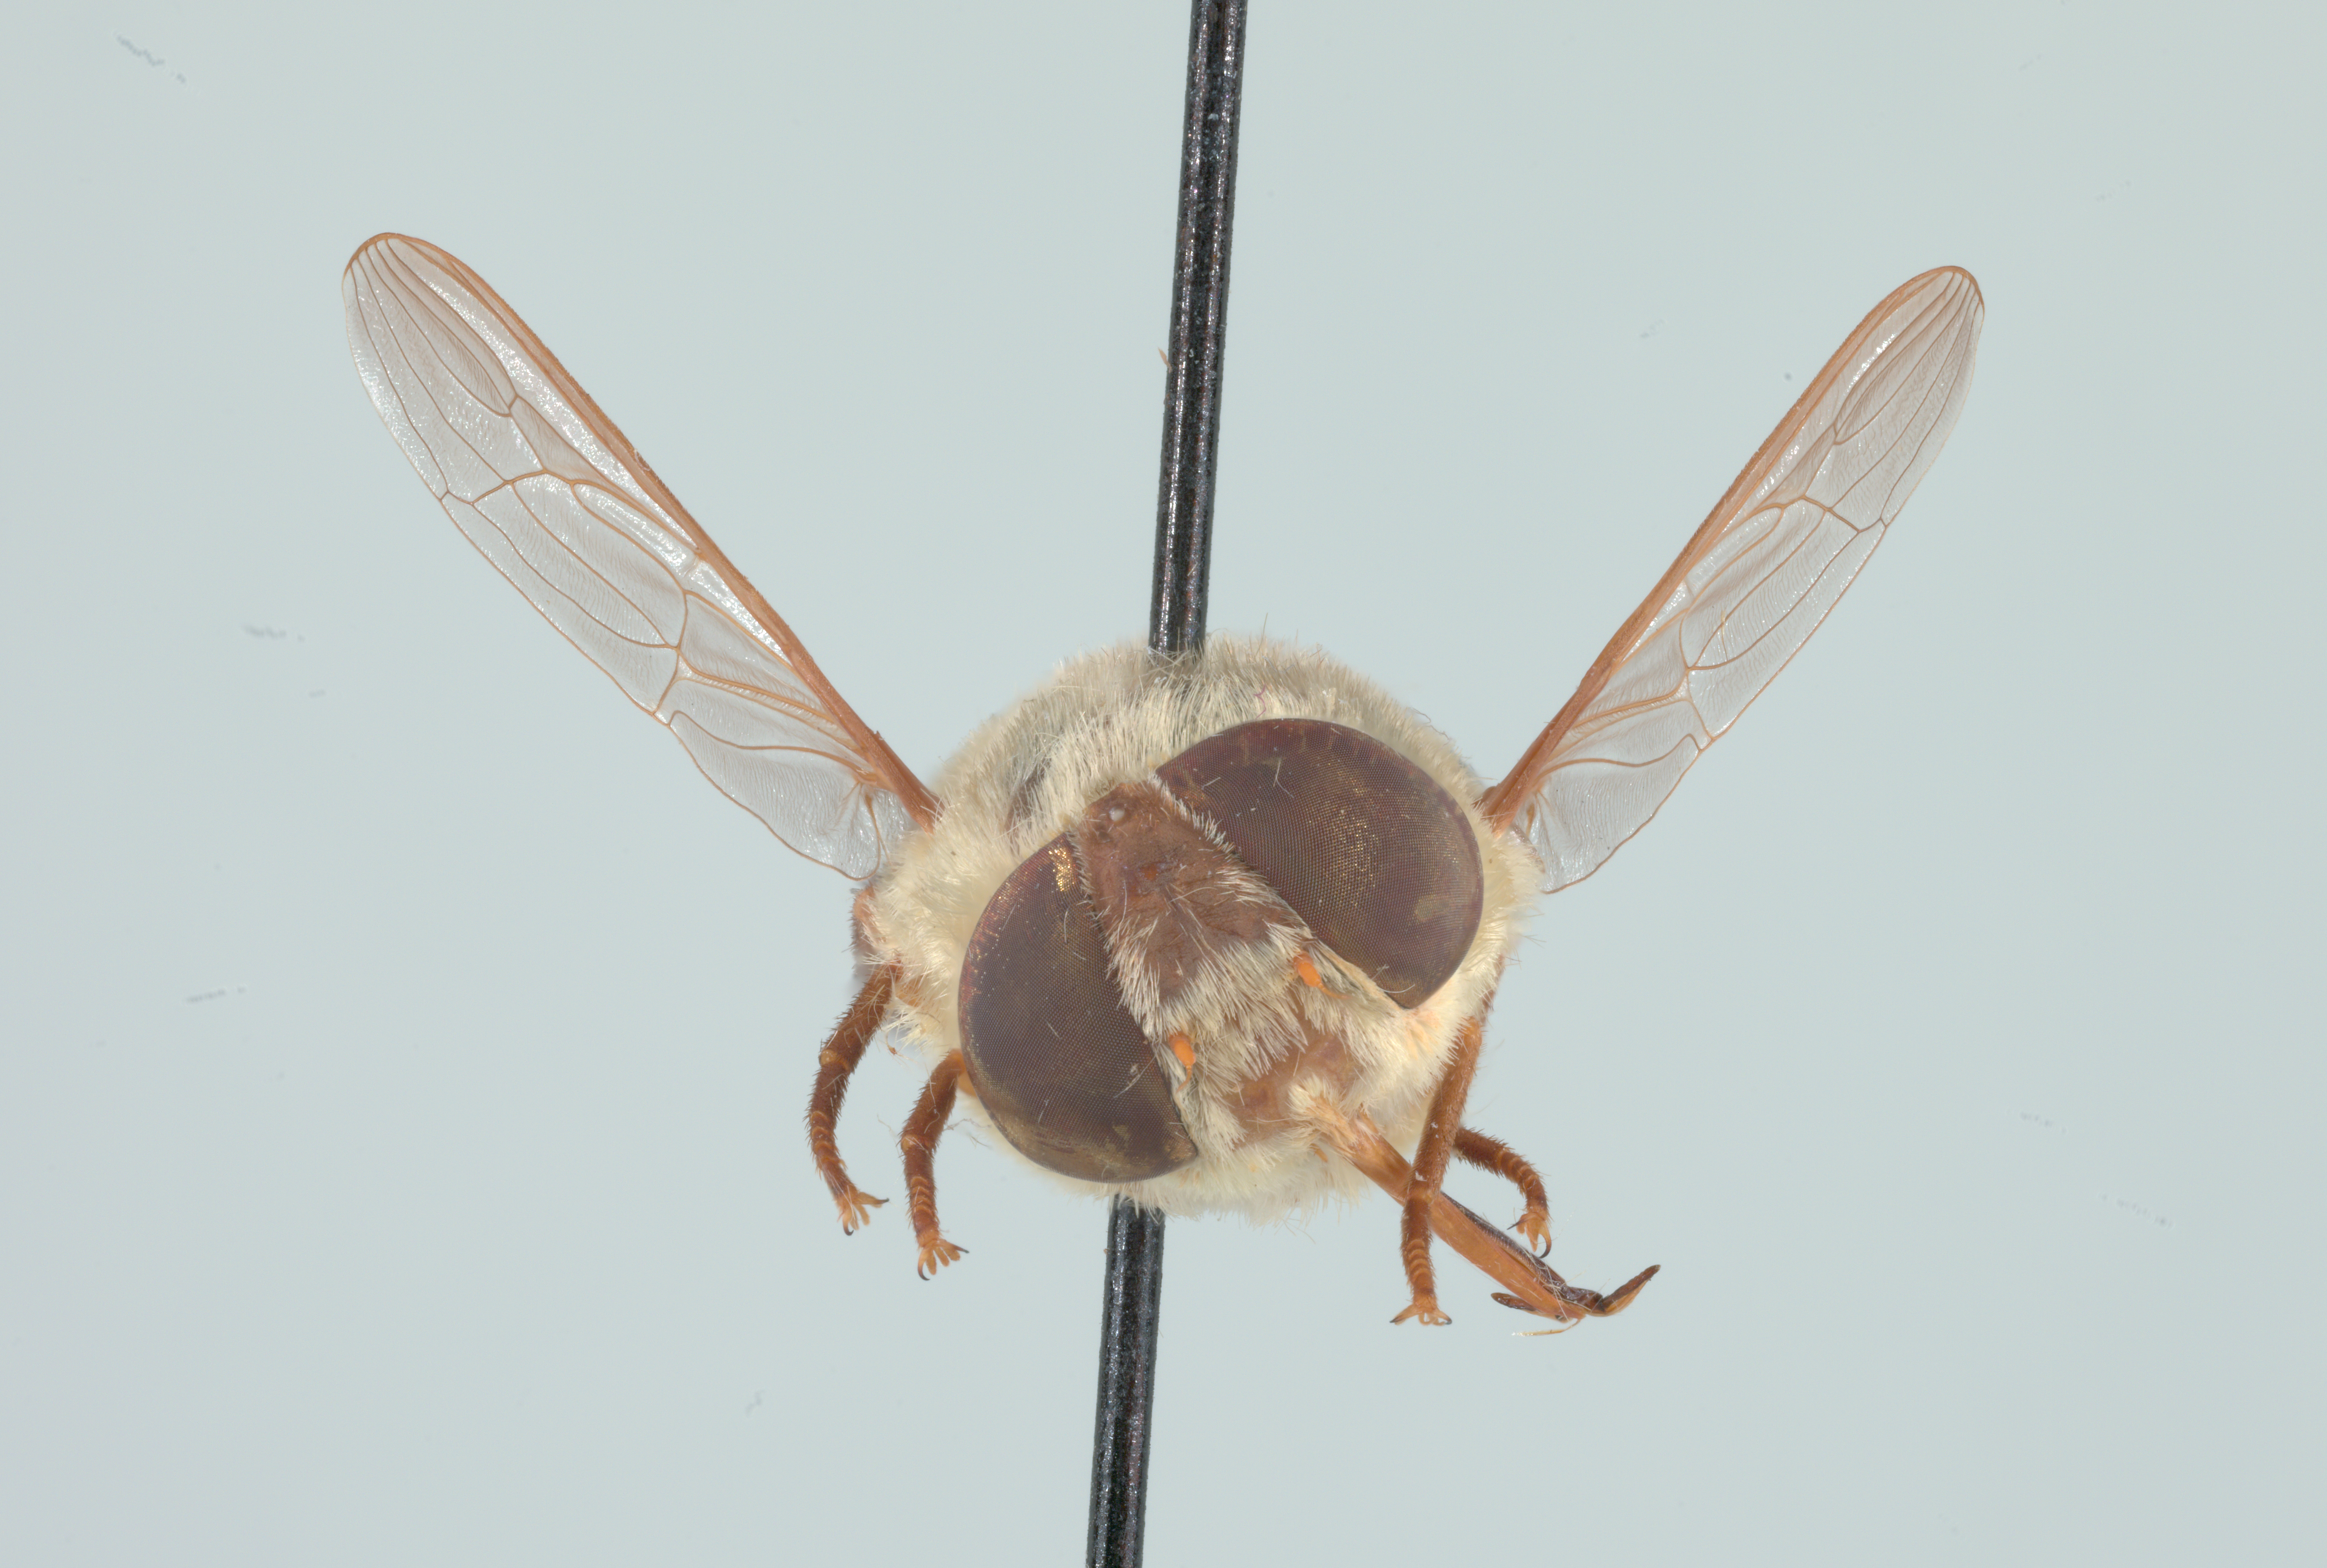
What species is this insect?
Neorhynchocephalus volaticus
